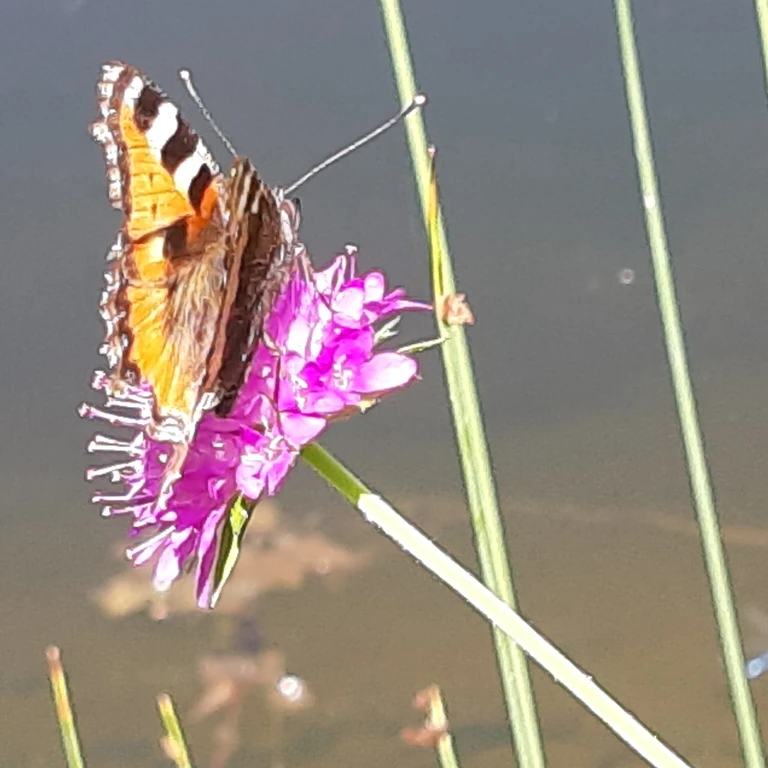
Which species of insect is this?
Aglais urticae
